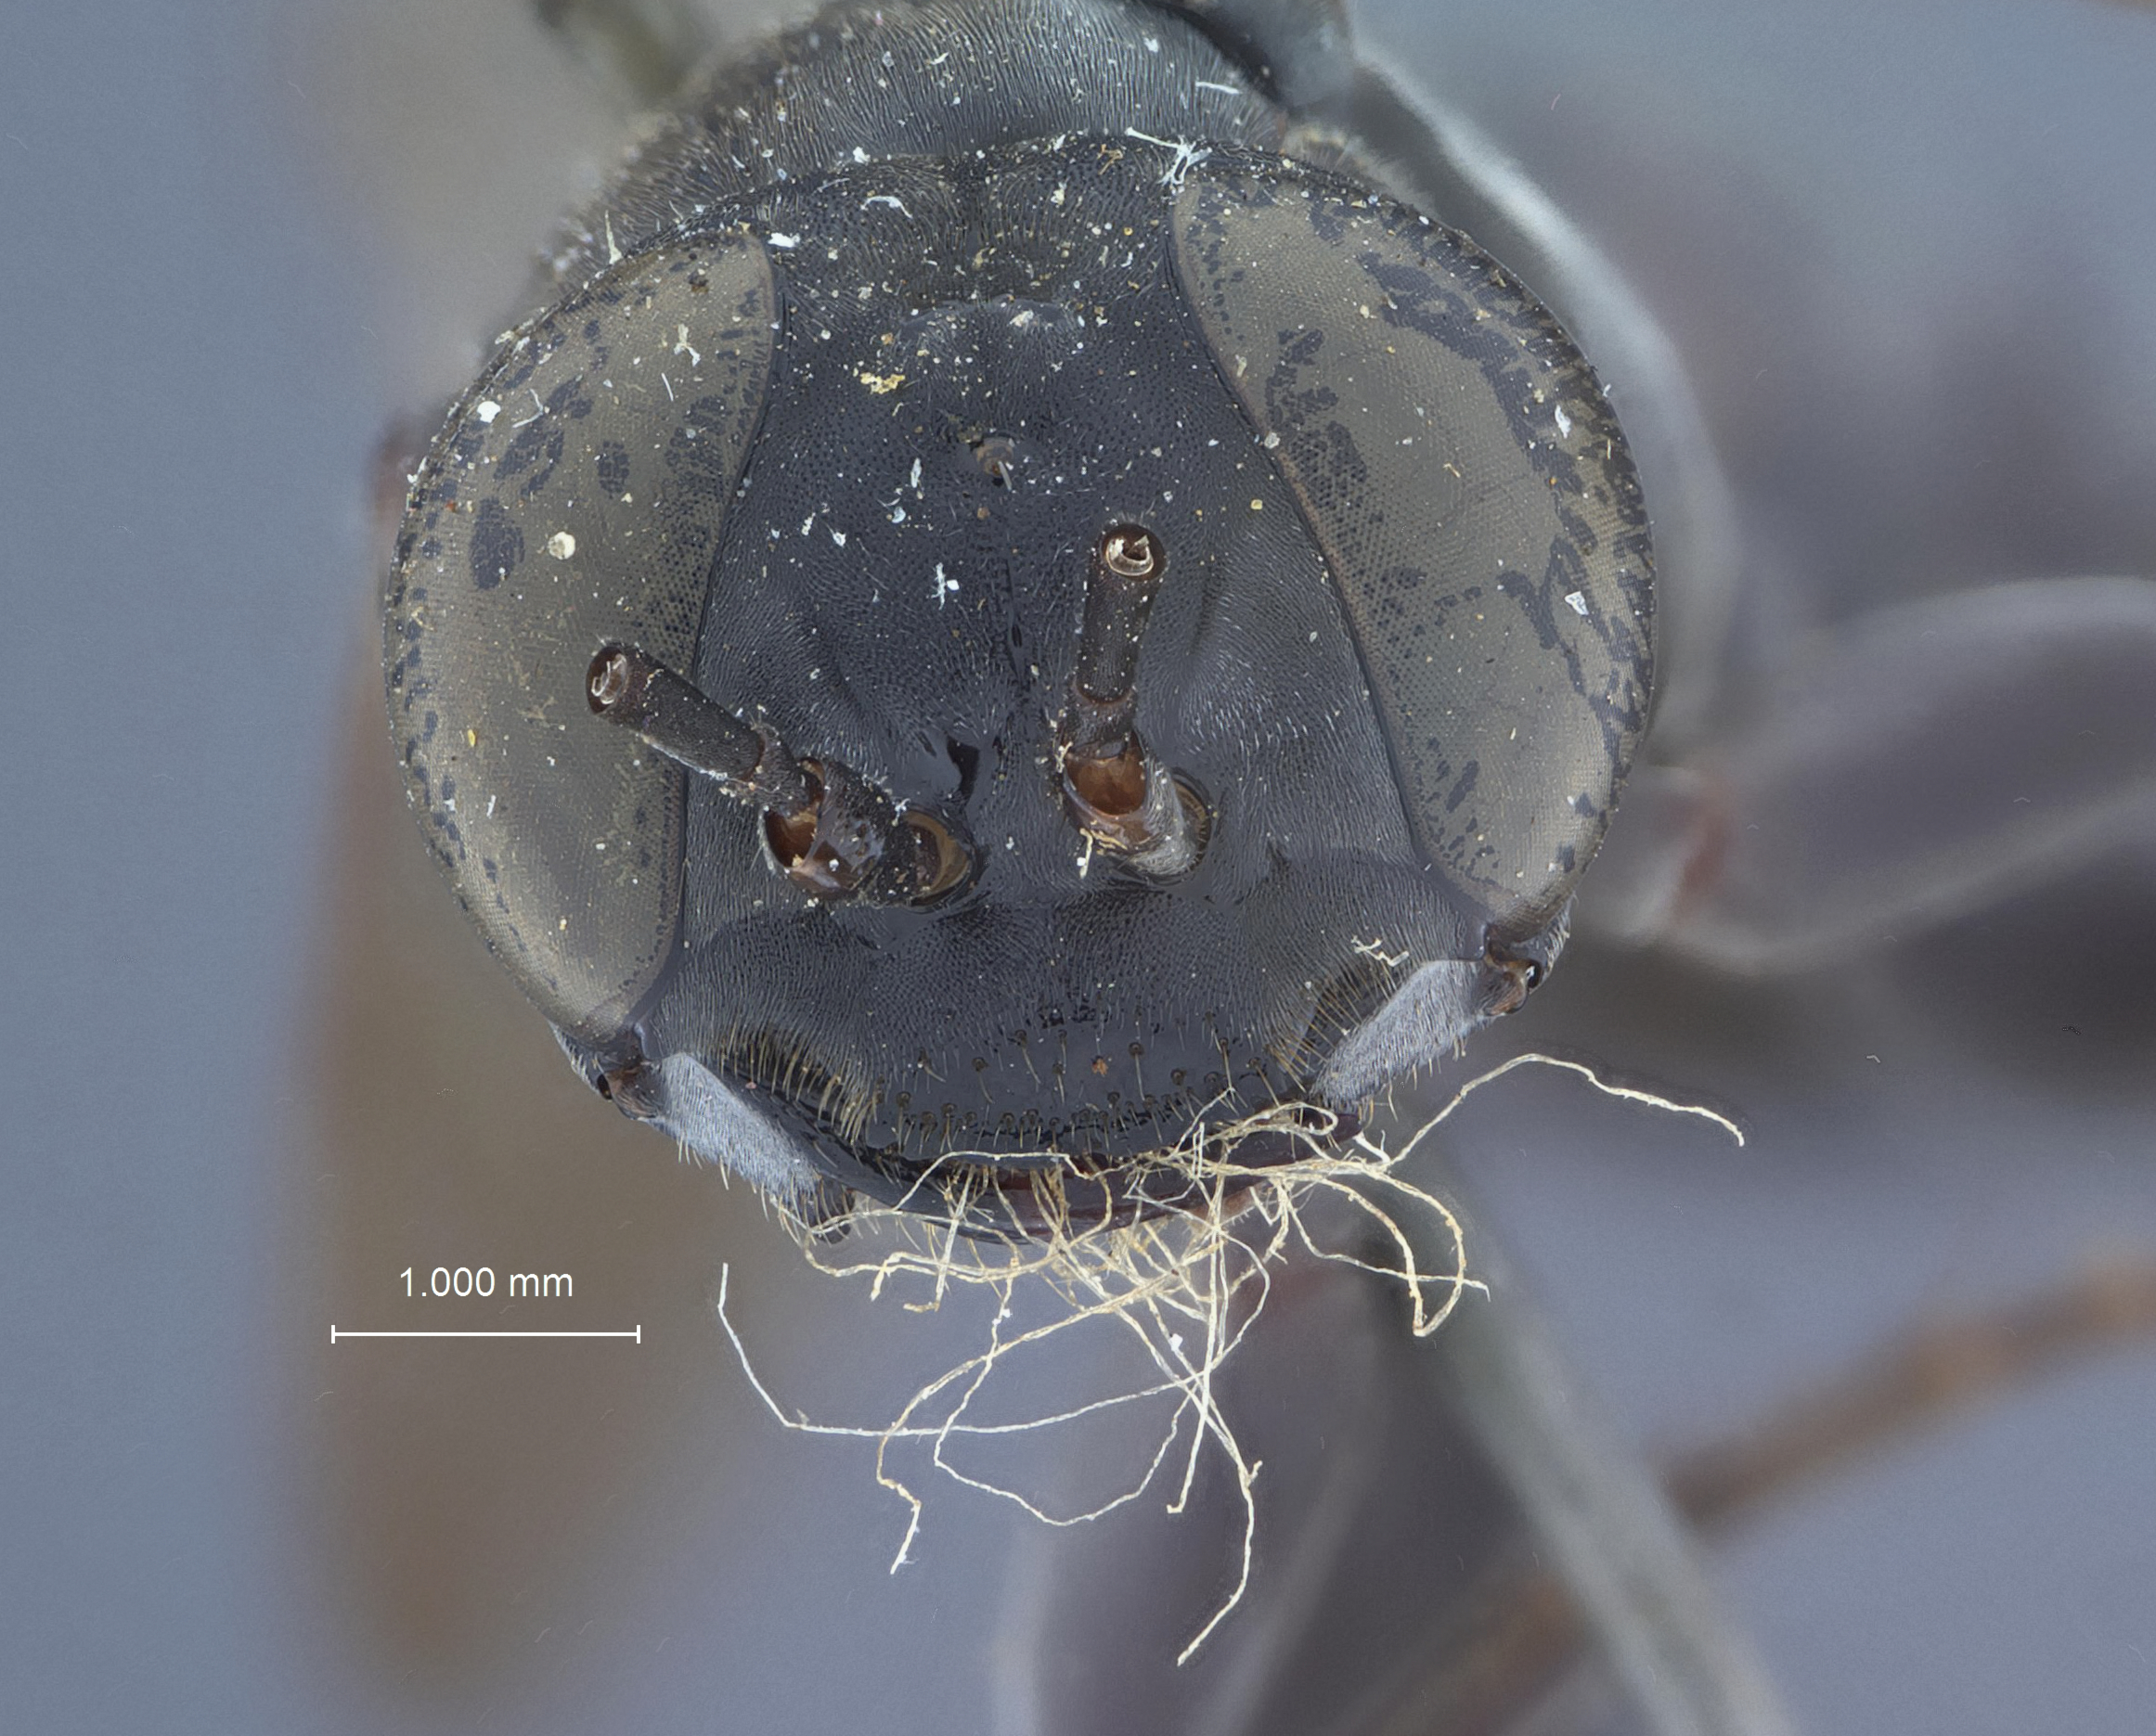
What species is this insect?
Tachysphex fedorensis
